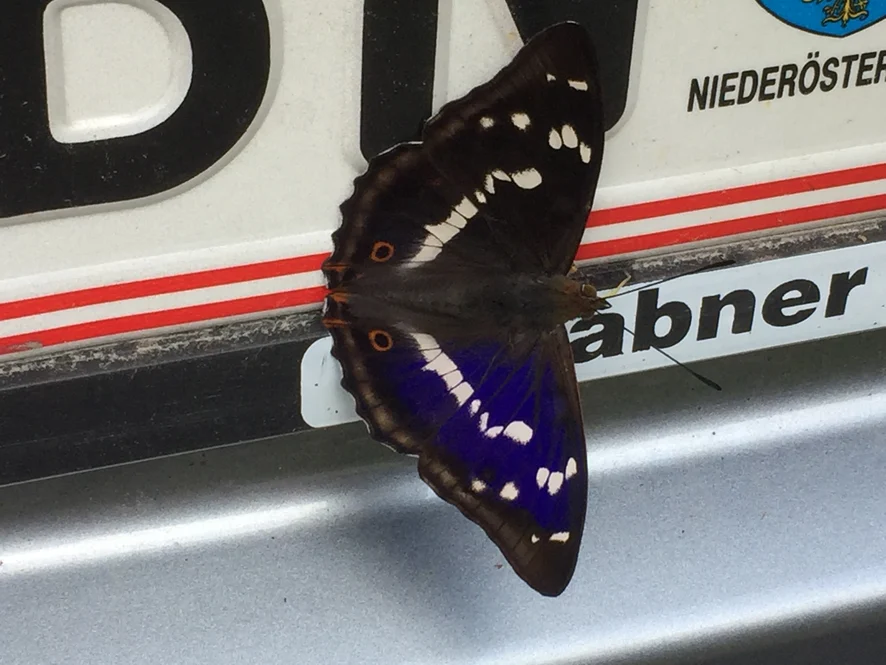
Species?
Apatura iris
